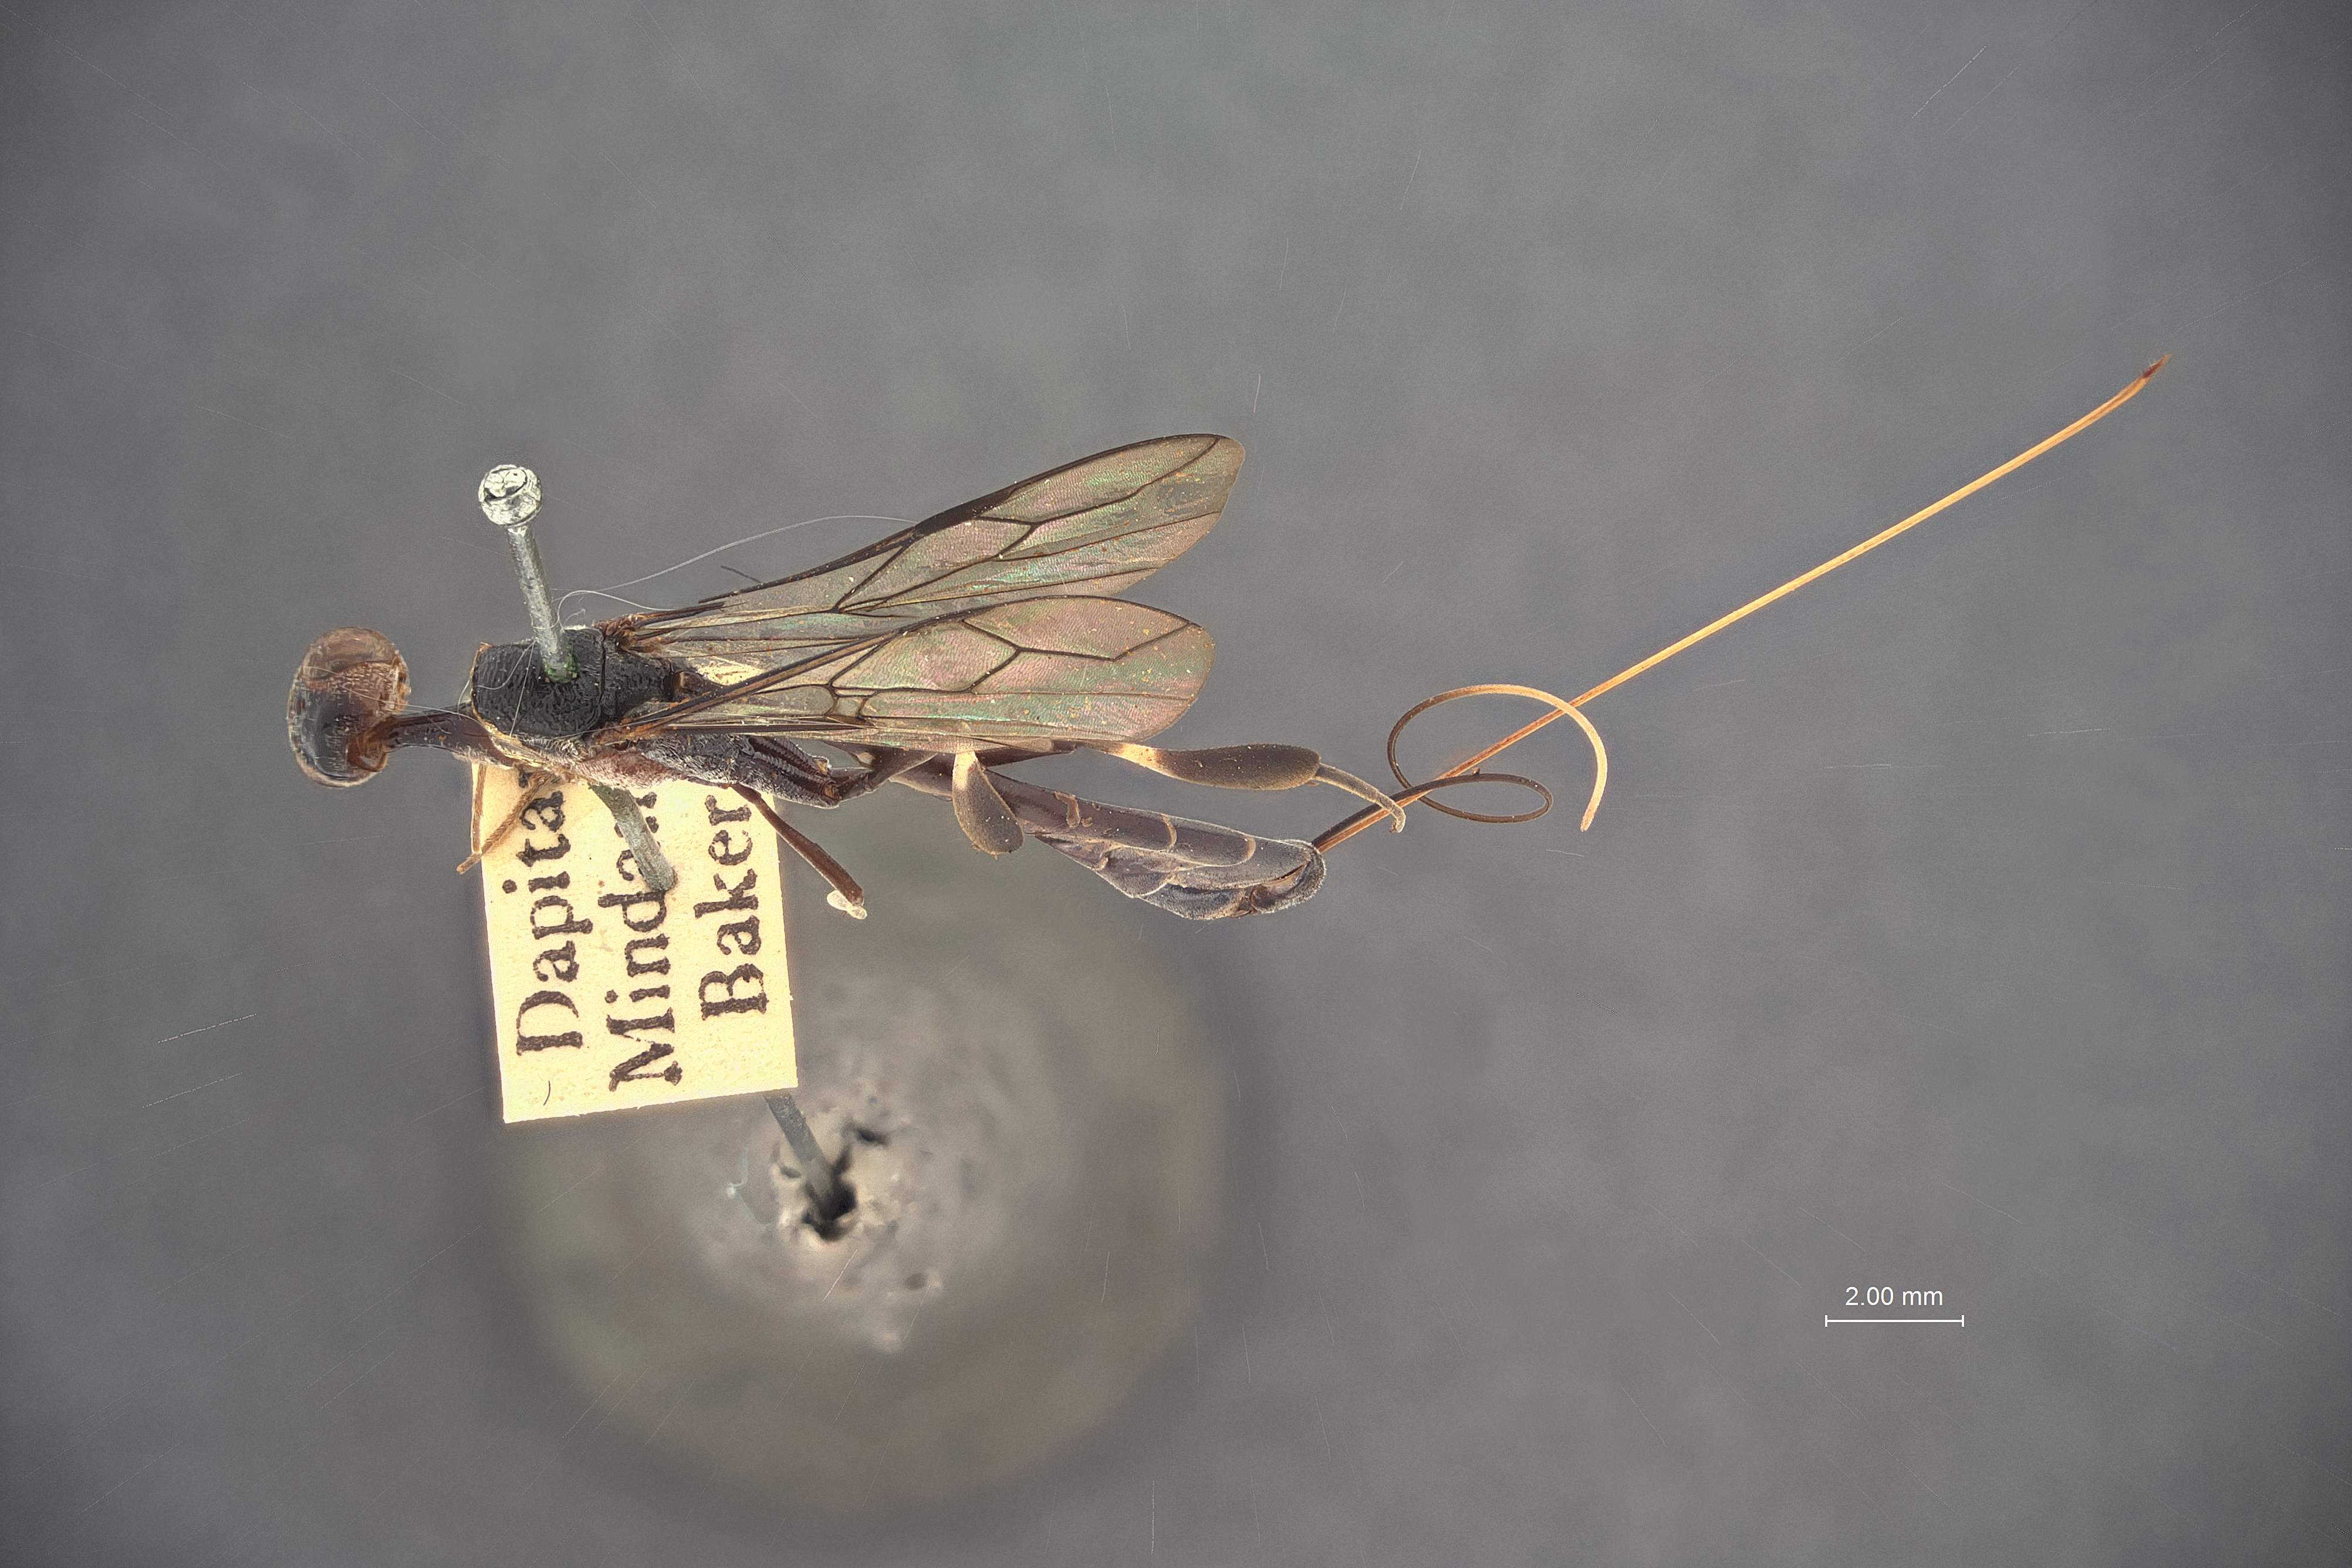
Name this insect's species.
Gasteruption signatum
